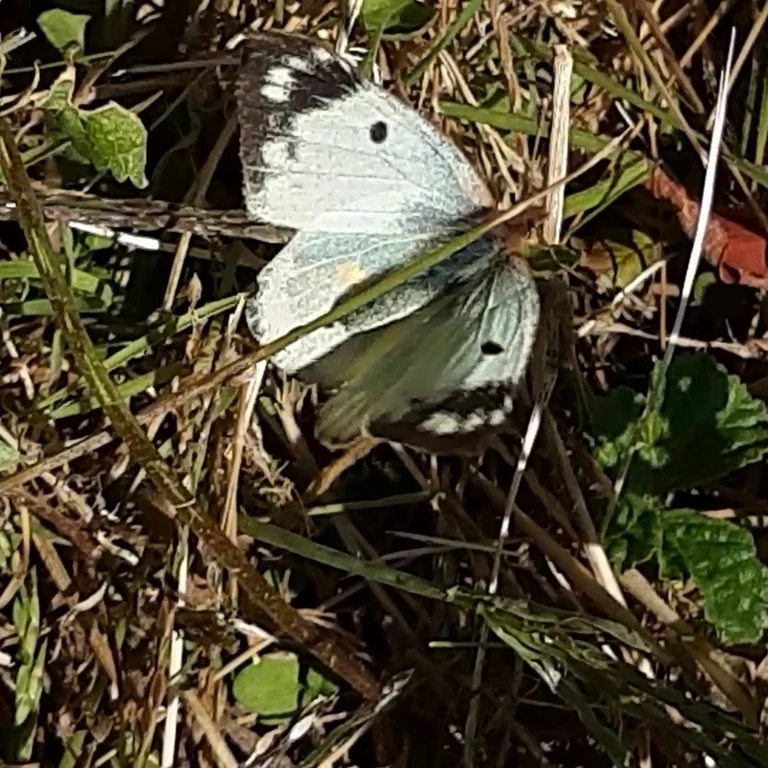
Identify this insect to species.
Colias hyale/alfacariensis
